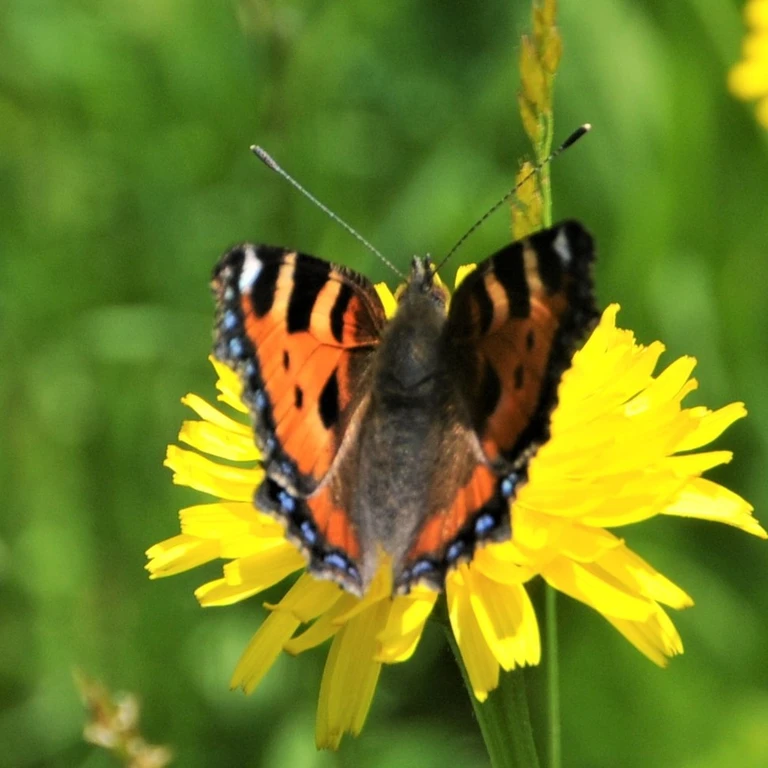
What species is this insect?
Aglais urticae
